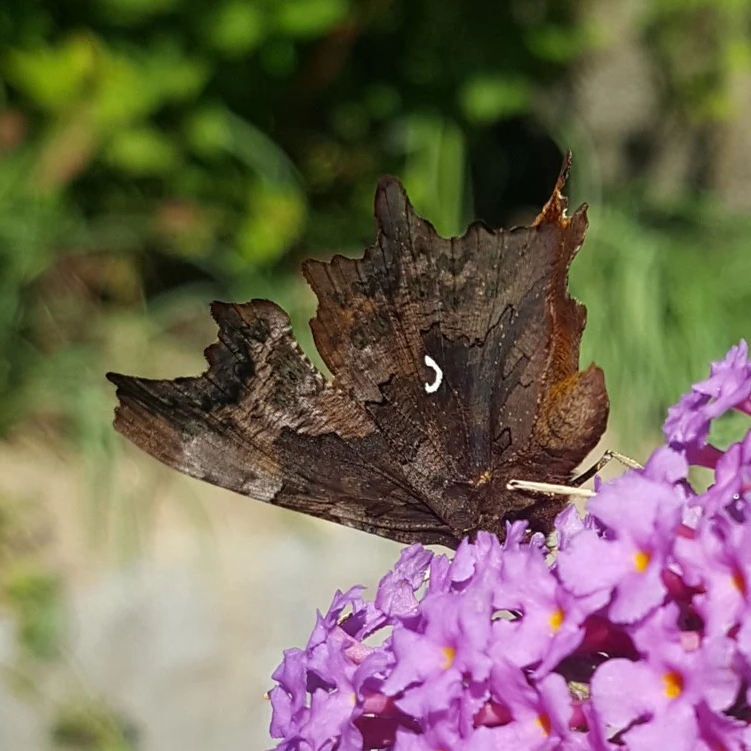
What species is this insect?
Polygonia c-album
